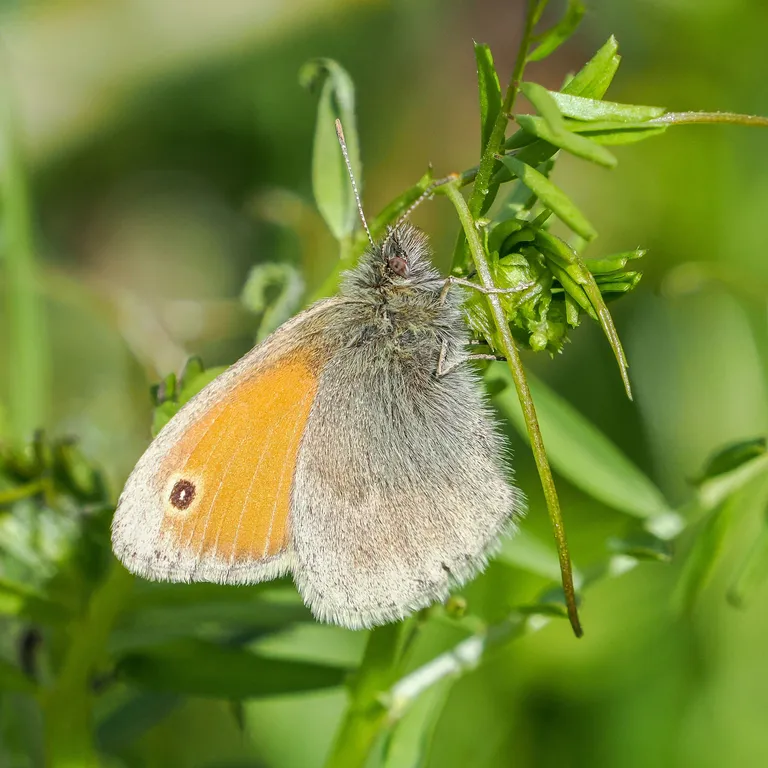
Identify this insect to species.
Coenonympha pamphilus
